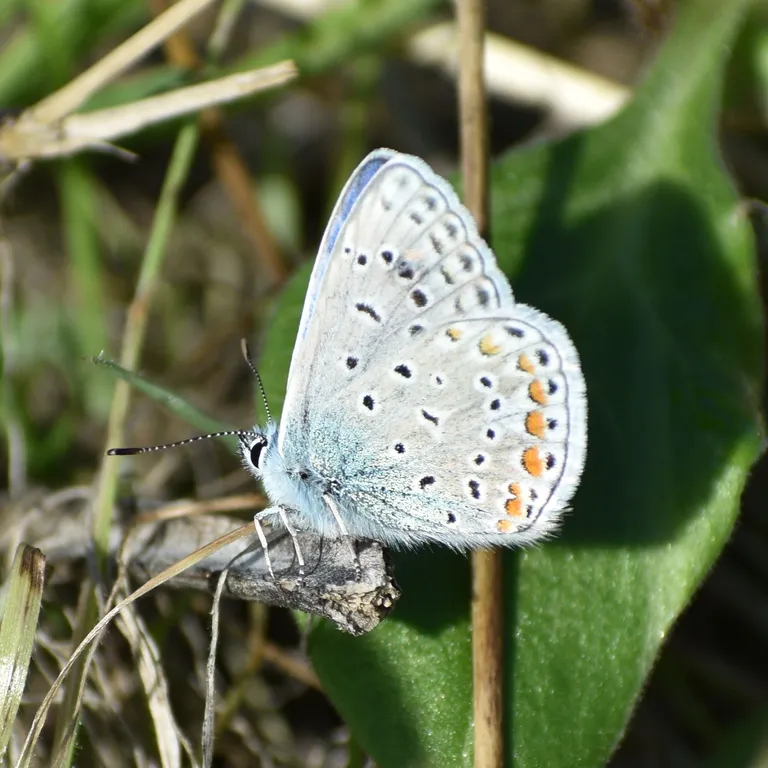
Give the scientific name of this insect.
Polyommatus icarus
